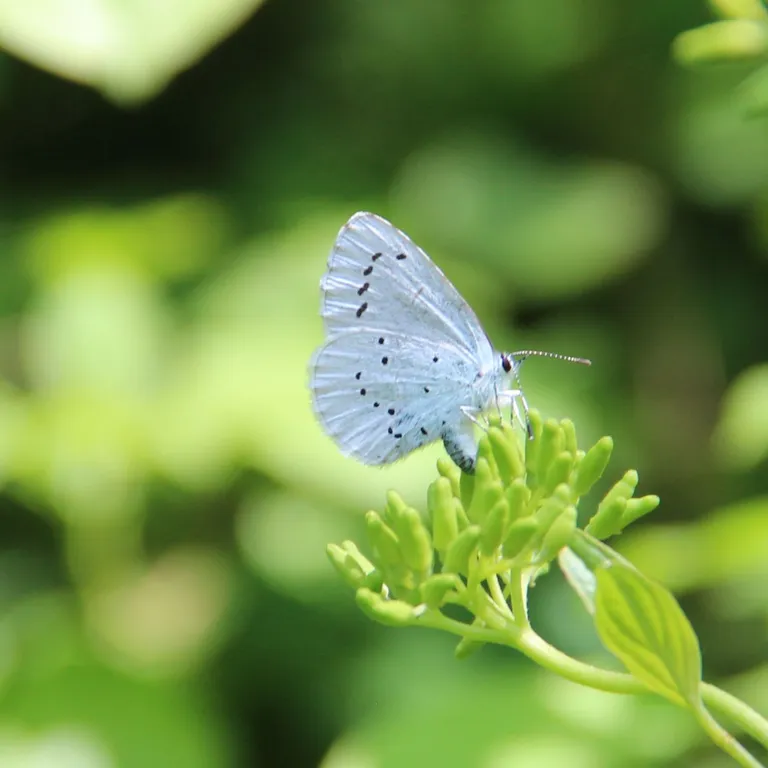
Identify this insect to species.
Celastrina argiolus
